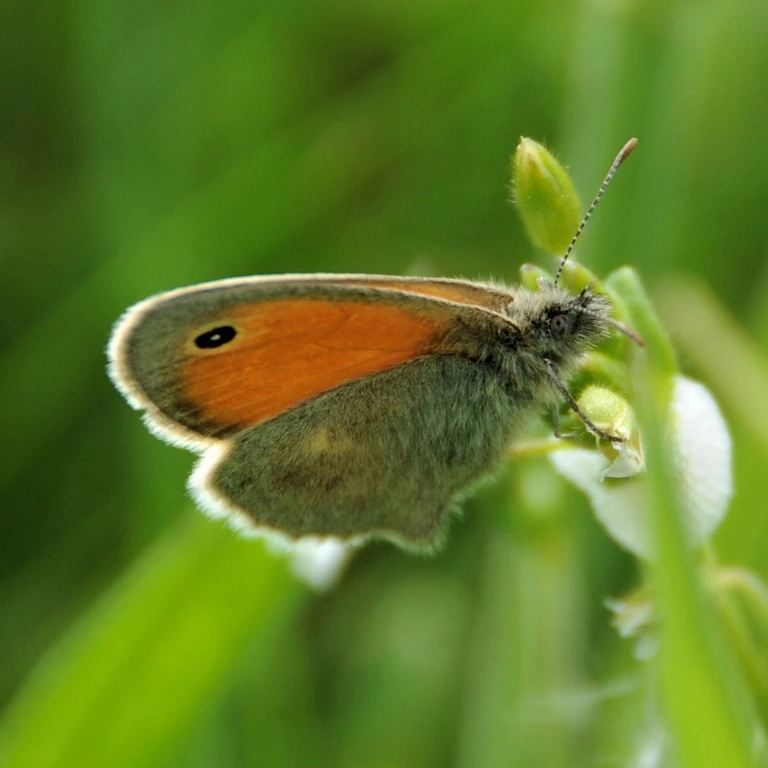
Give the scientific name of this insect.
Coenonympha pamphilus
